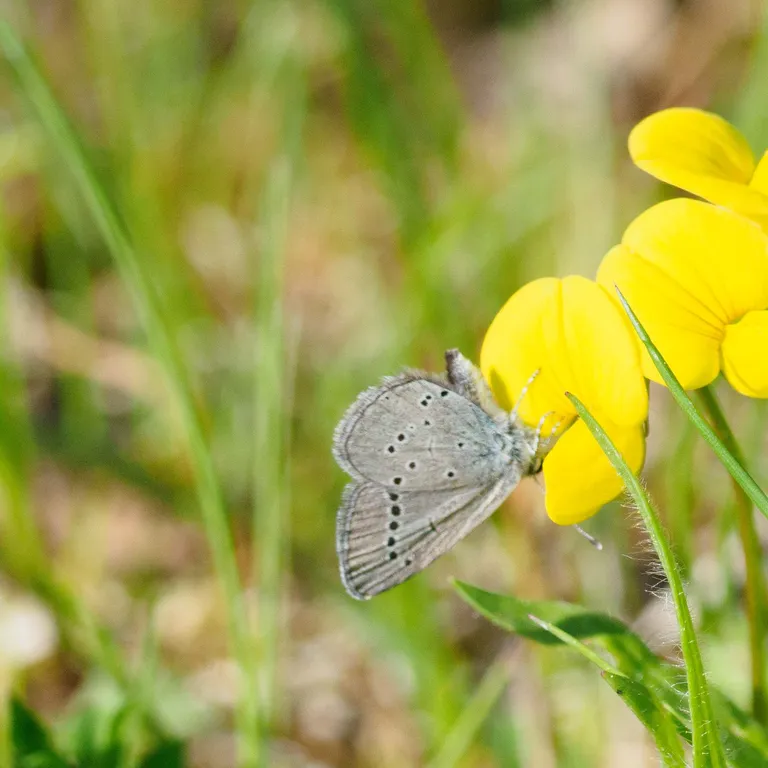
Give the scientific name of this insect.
Cupido minimus
